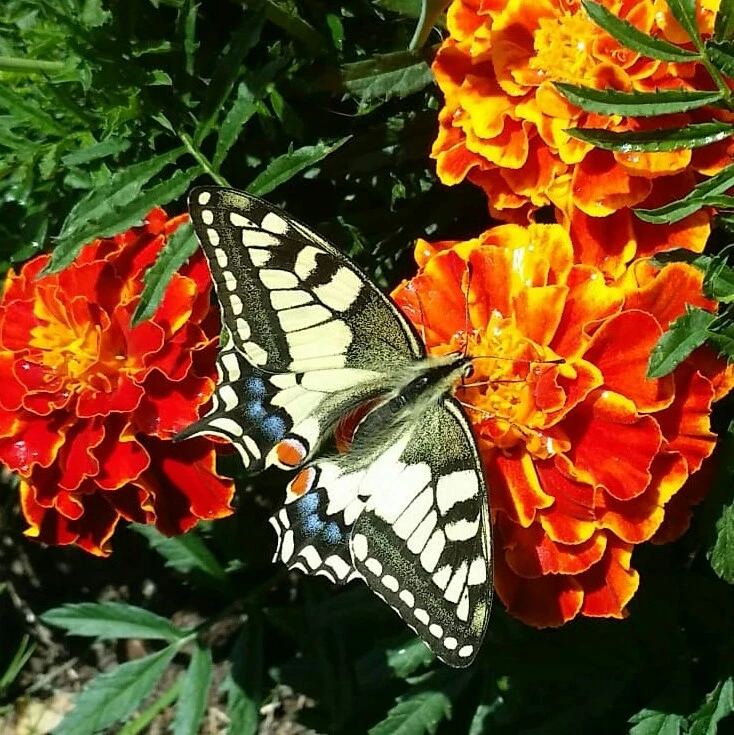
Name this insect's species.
Papilio machaon
